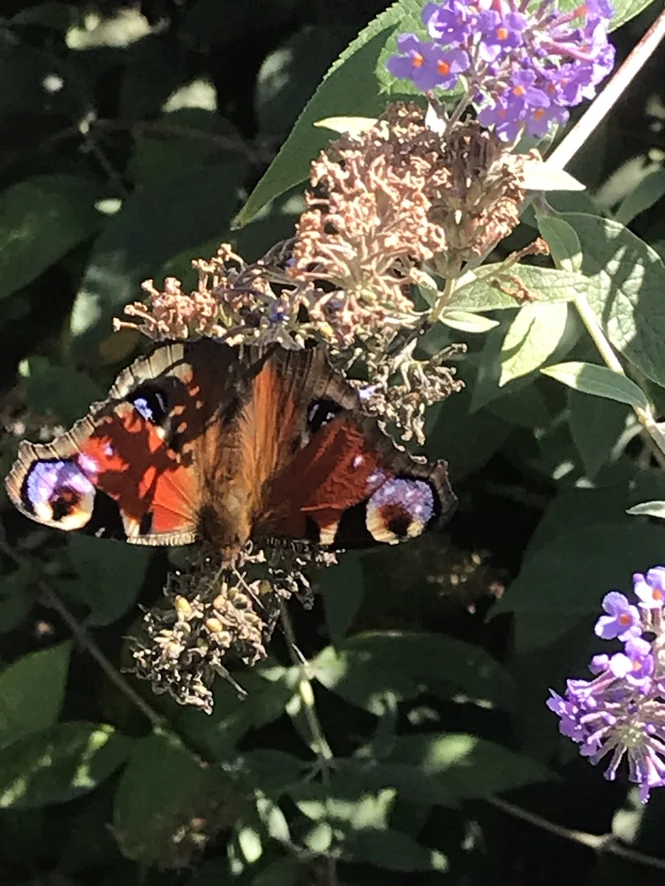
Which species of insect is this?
Aglais io
